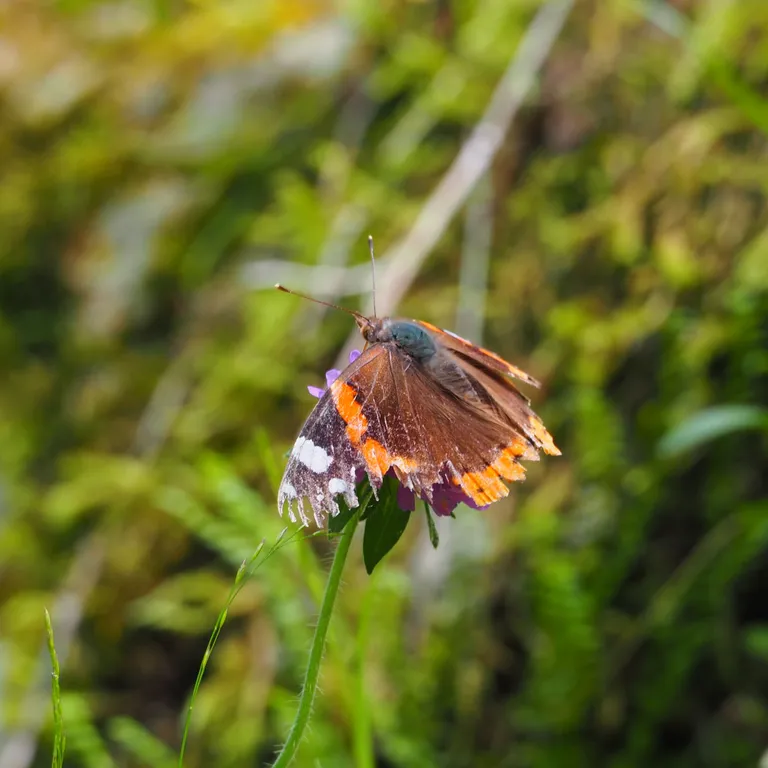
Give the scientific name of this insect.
Vanessa atalanta
